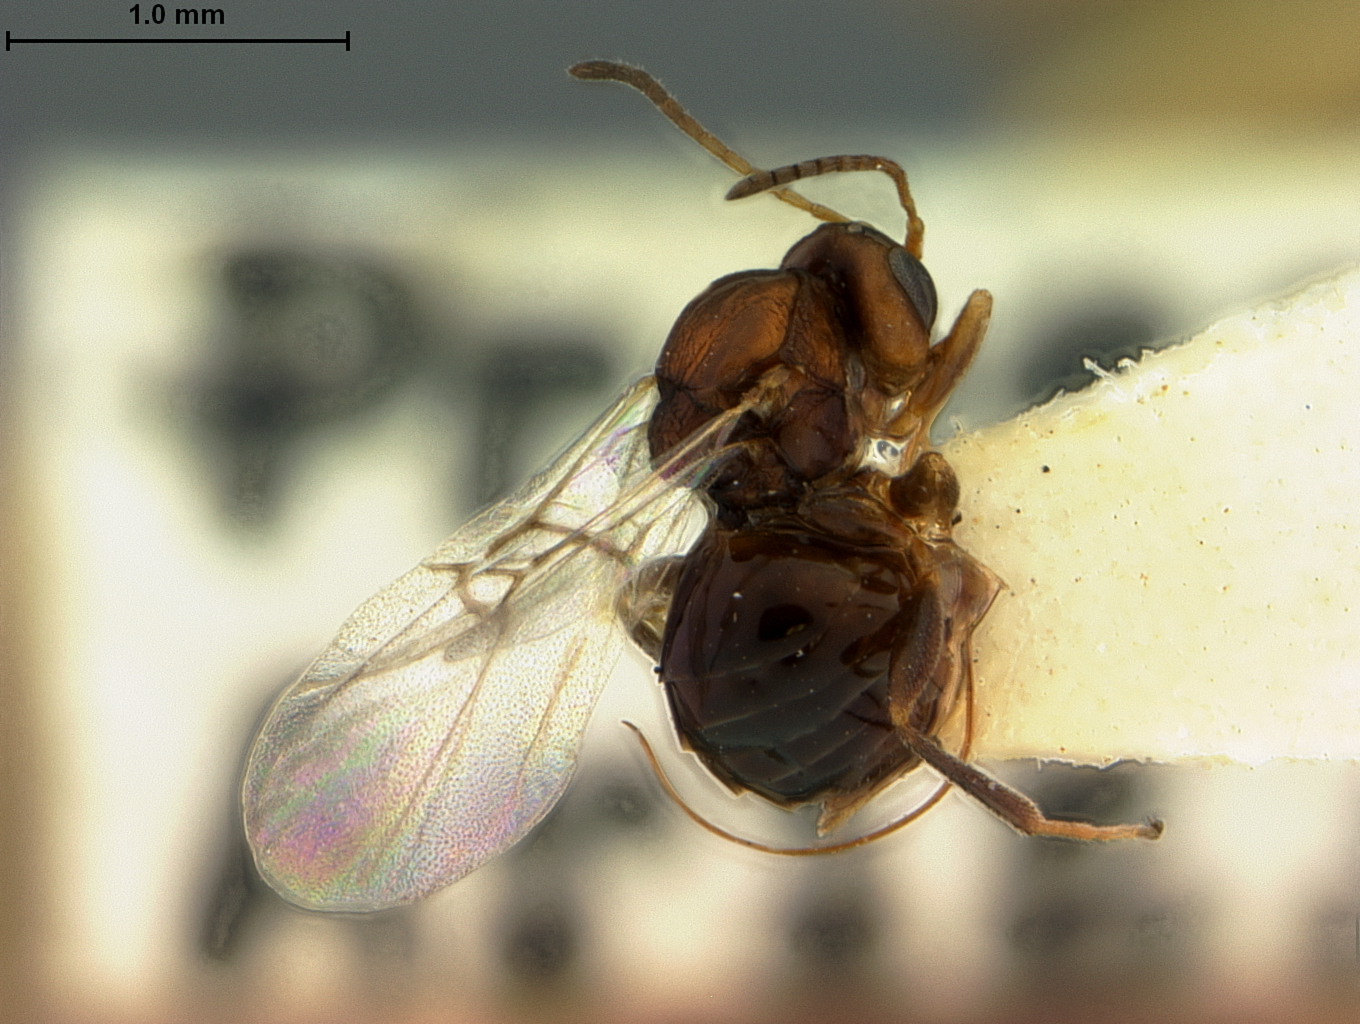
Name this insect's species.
Callirhytis lupana
